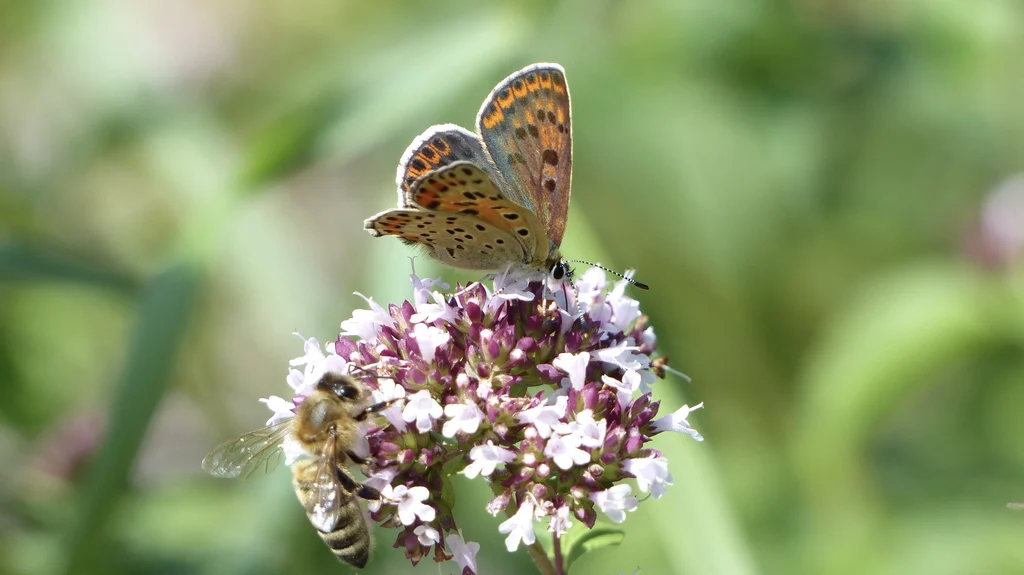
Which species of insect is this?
Lycaena tityrus (also Loweia tityrus)
